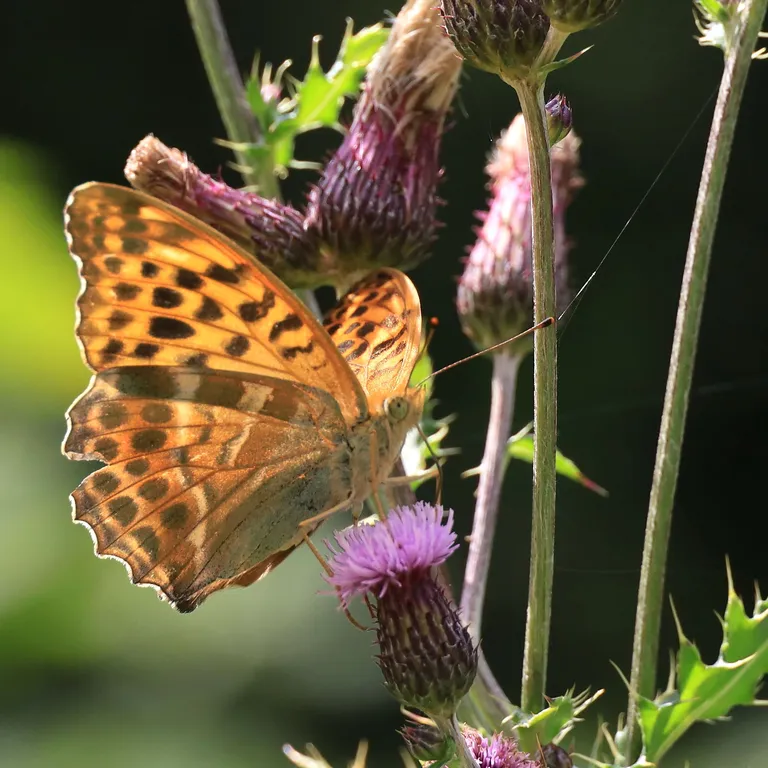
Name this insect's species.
Argynnis paphia
